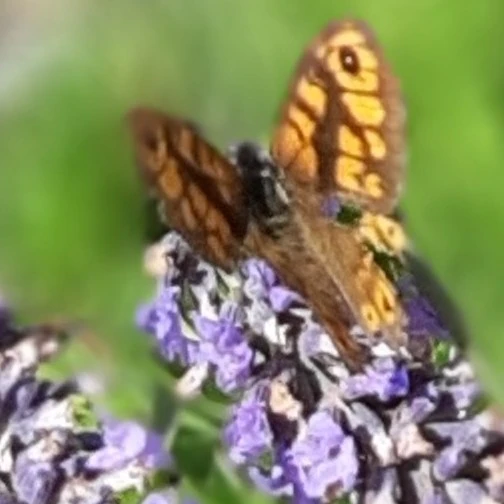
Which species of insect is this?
Lasiommata megera (also Pararge megera)
